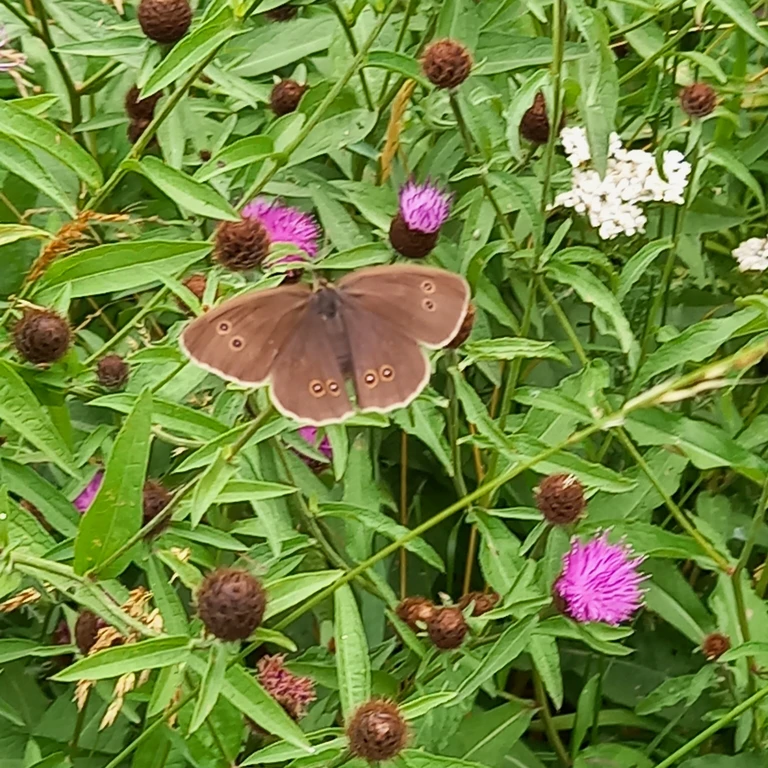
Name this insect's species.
Aphantopus hyperantus
